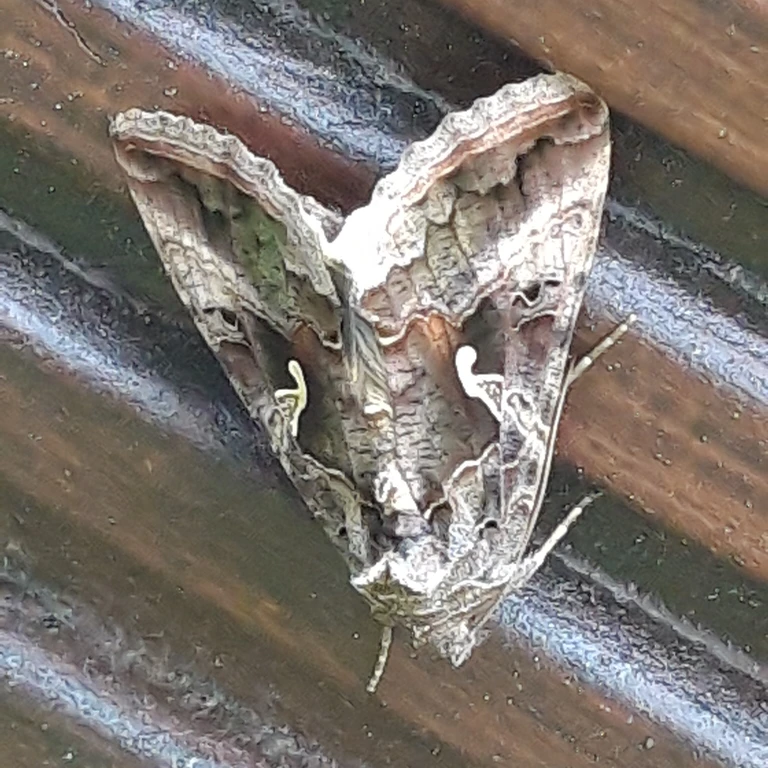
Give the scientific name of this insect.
Autographa gamma
